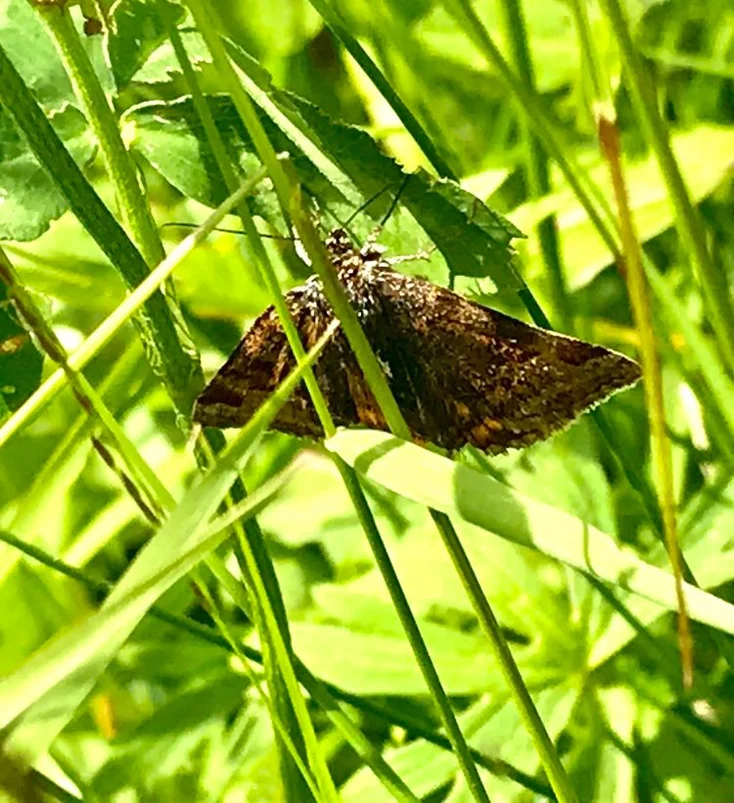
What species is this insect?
Euclidia glyphica
